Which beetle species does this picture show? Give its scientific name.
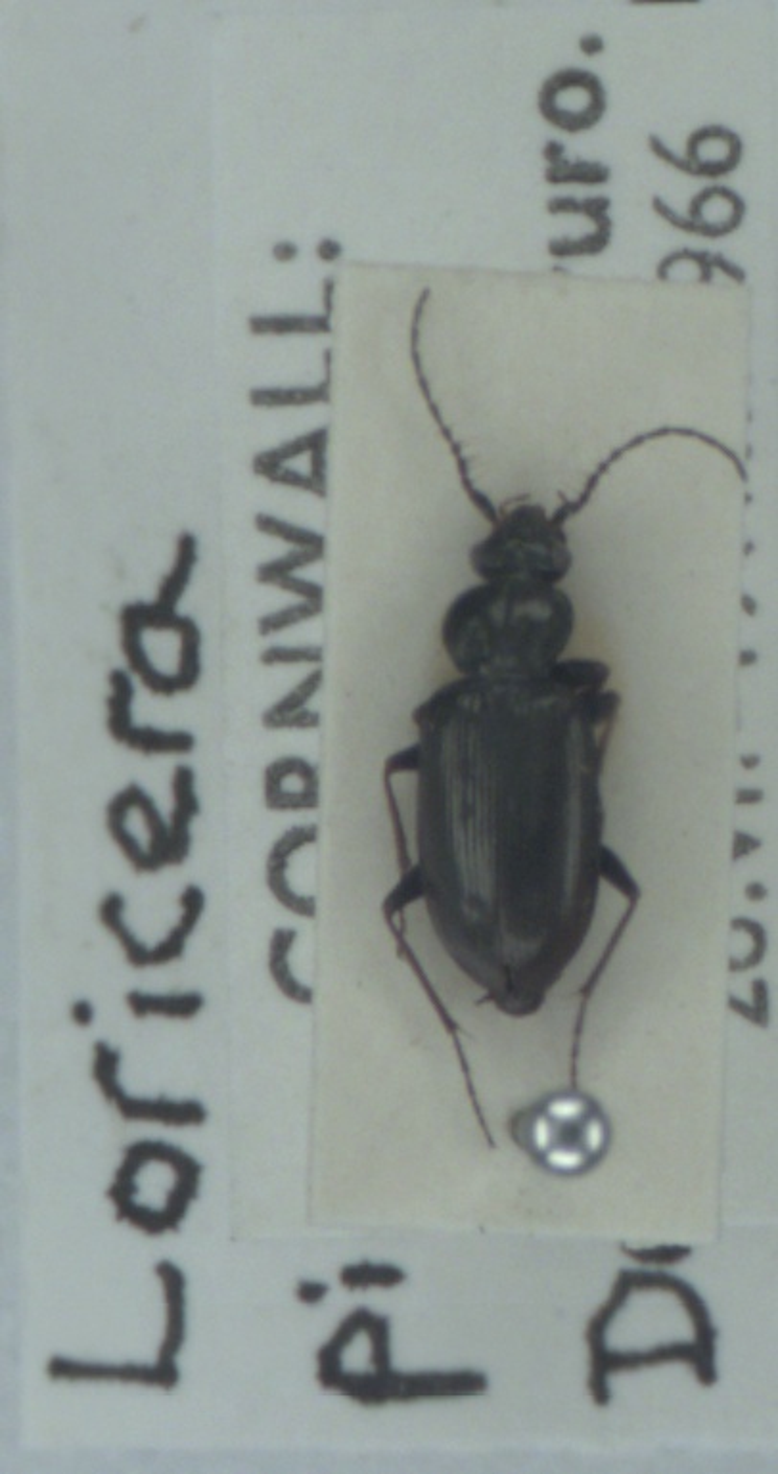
Loricera pilicornis
